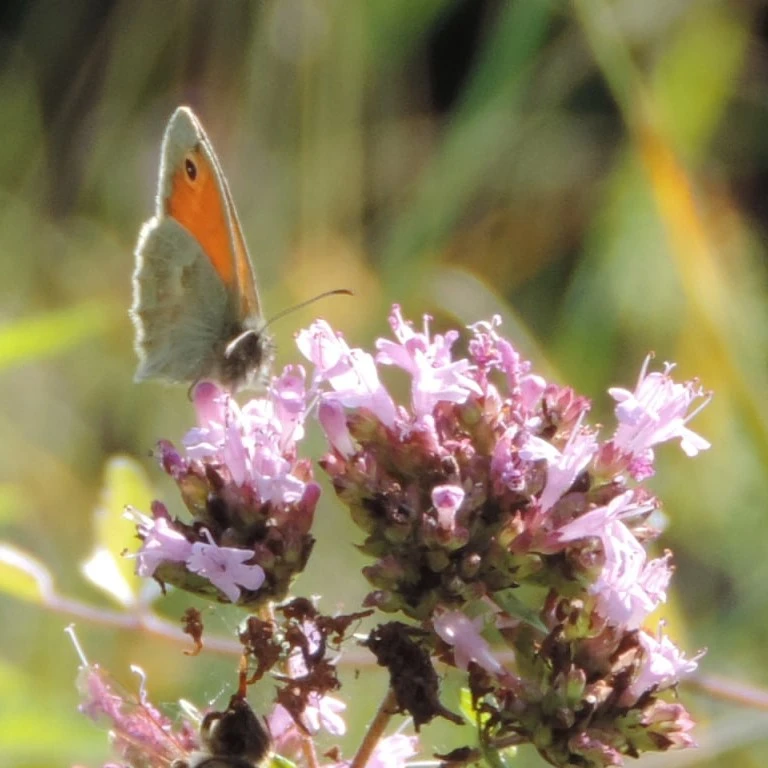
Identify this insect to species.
Coenonympha pamphilus
